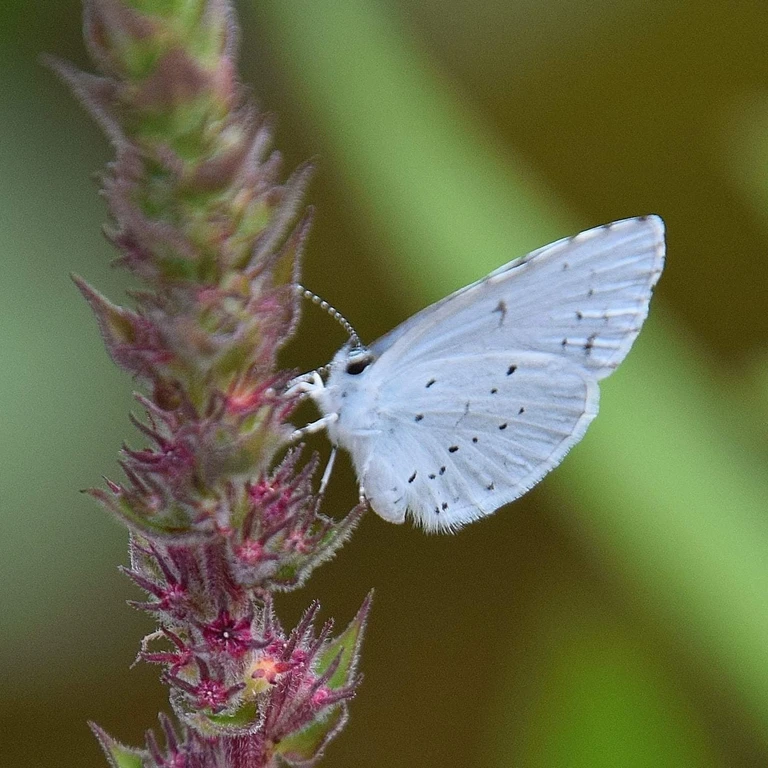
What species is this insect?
Celastrina argiolus
